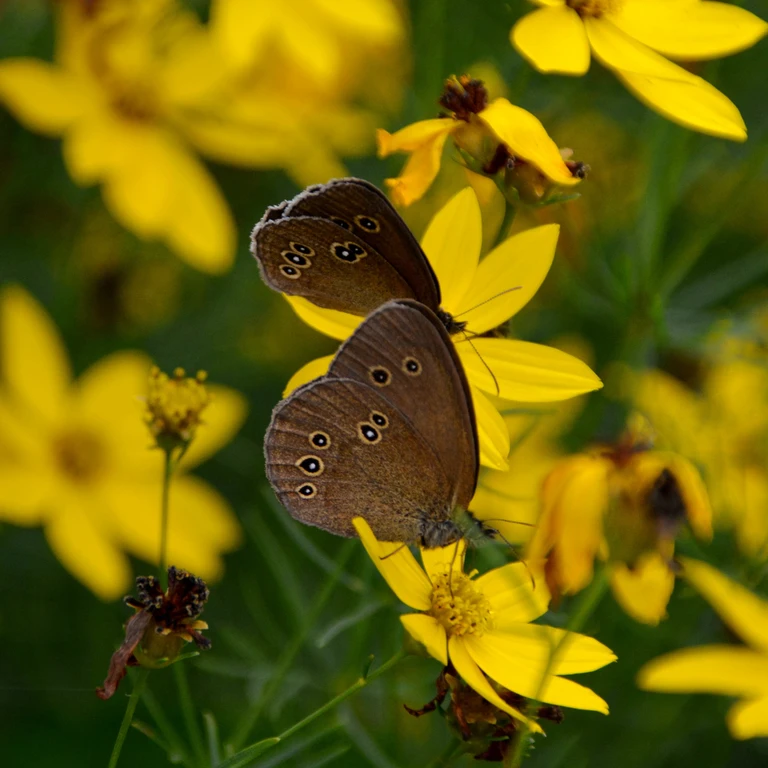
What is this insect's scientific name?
Aphantopus hyperantus
